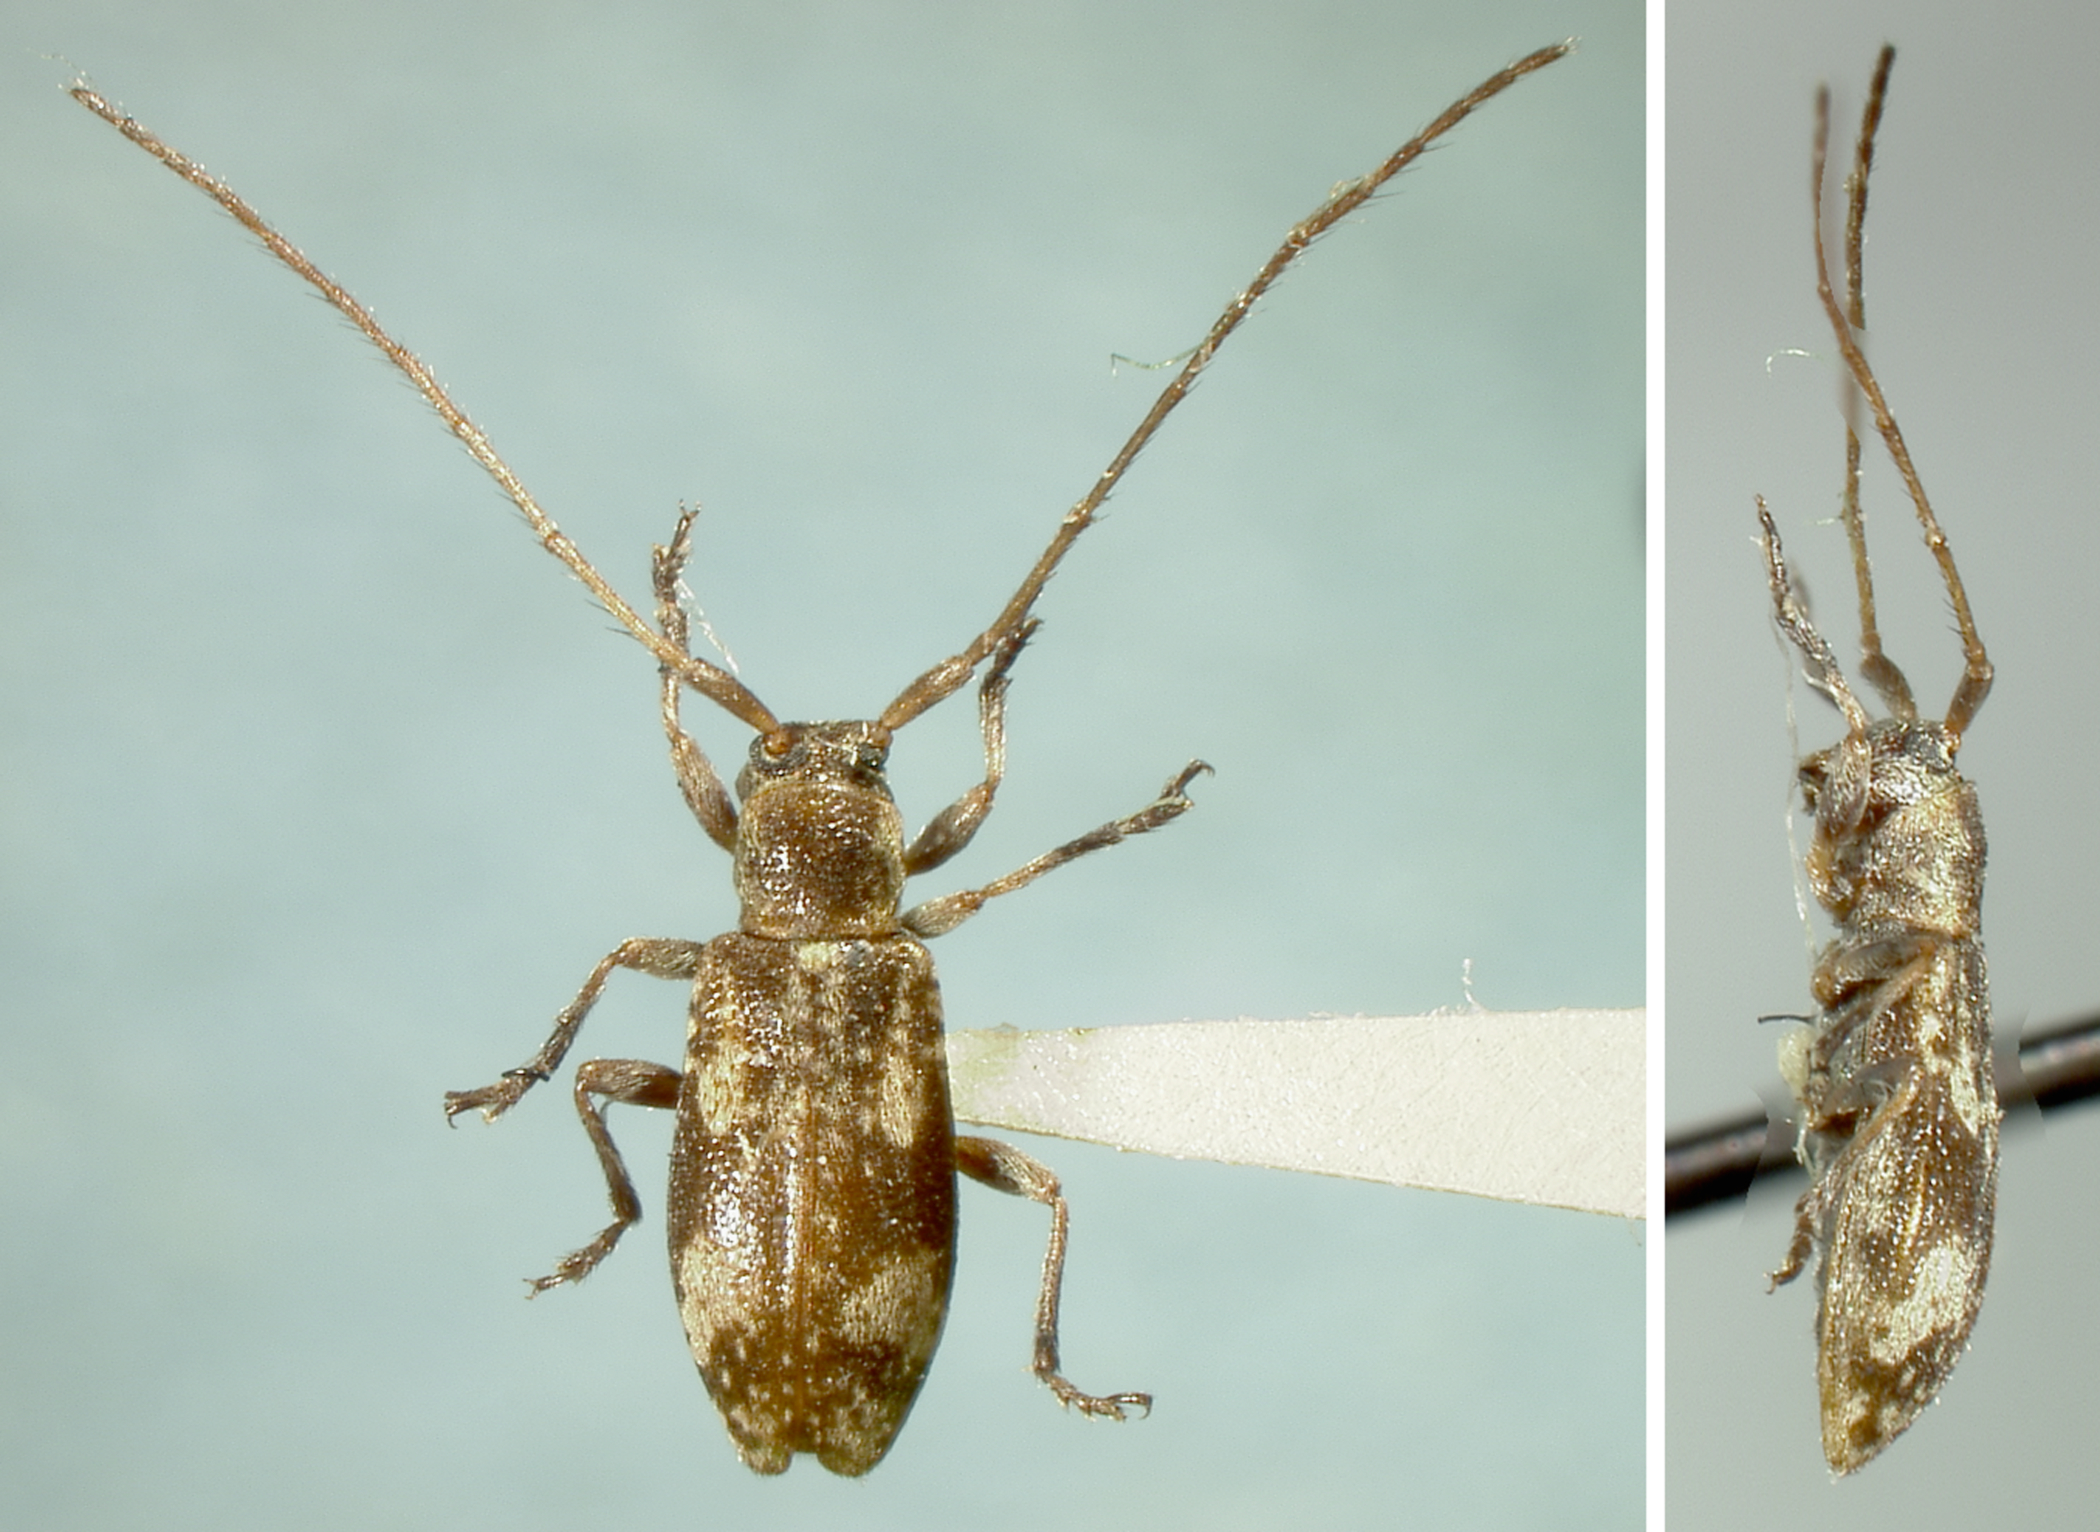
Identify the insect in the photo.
Emeopedus alboguttatus
